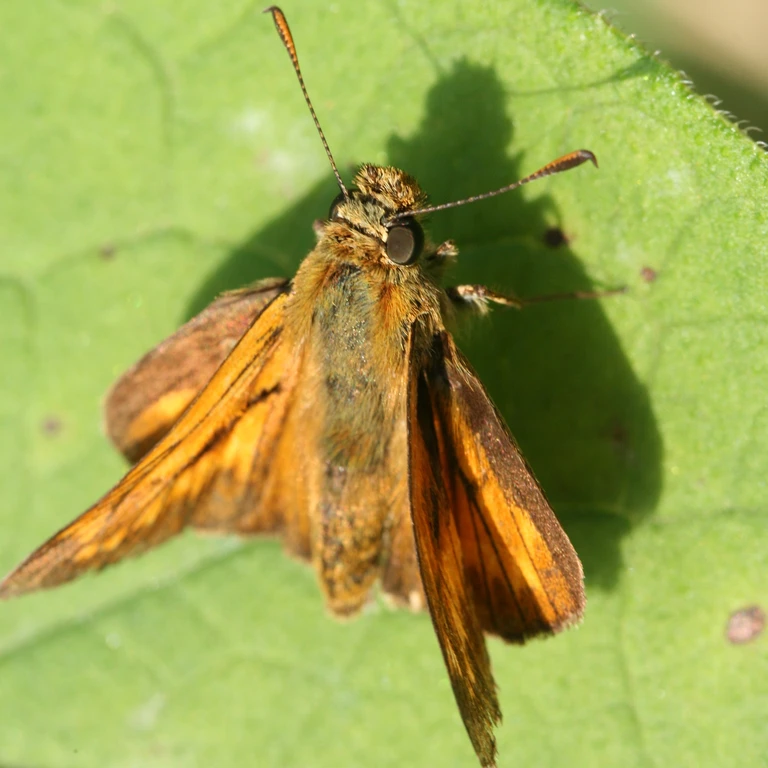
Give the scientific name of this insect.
Ochlodes sylvanus (also Ochlodes venata)
